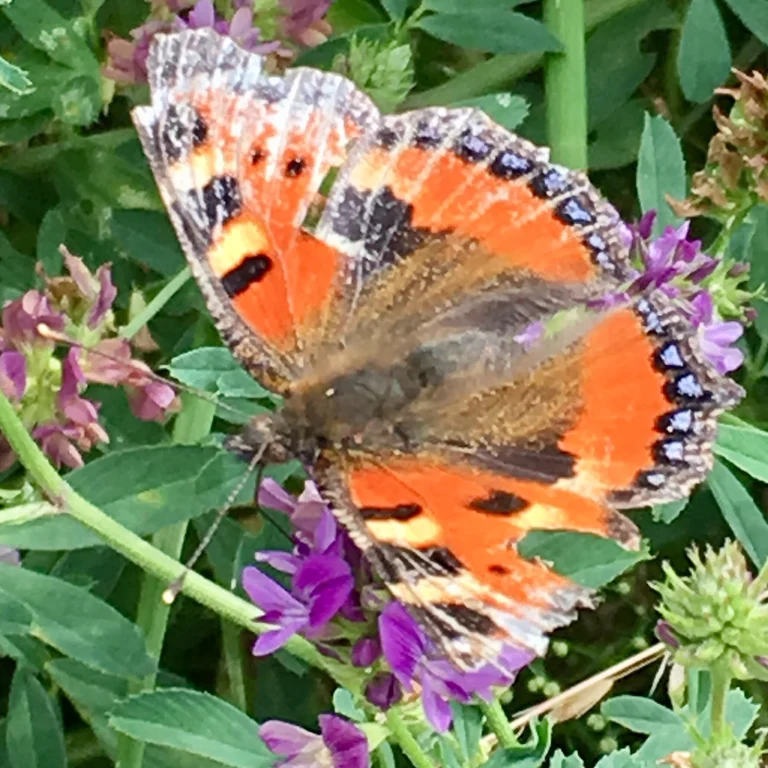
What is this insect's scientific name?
Aglais urticae
